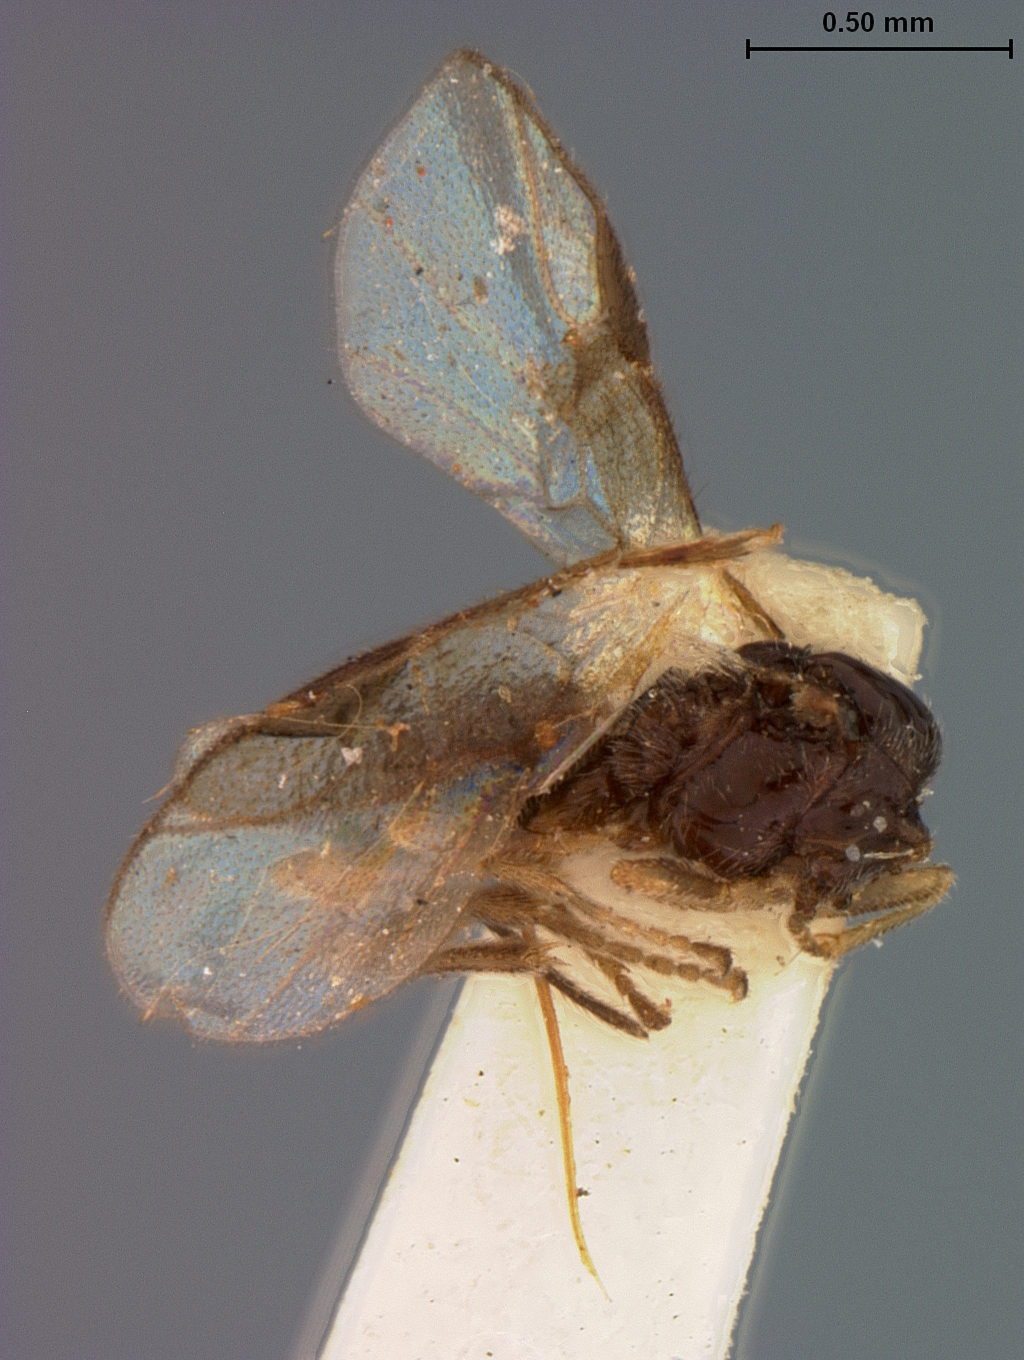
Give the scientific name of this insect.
Centistes virginiensis
